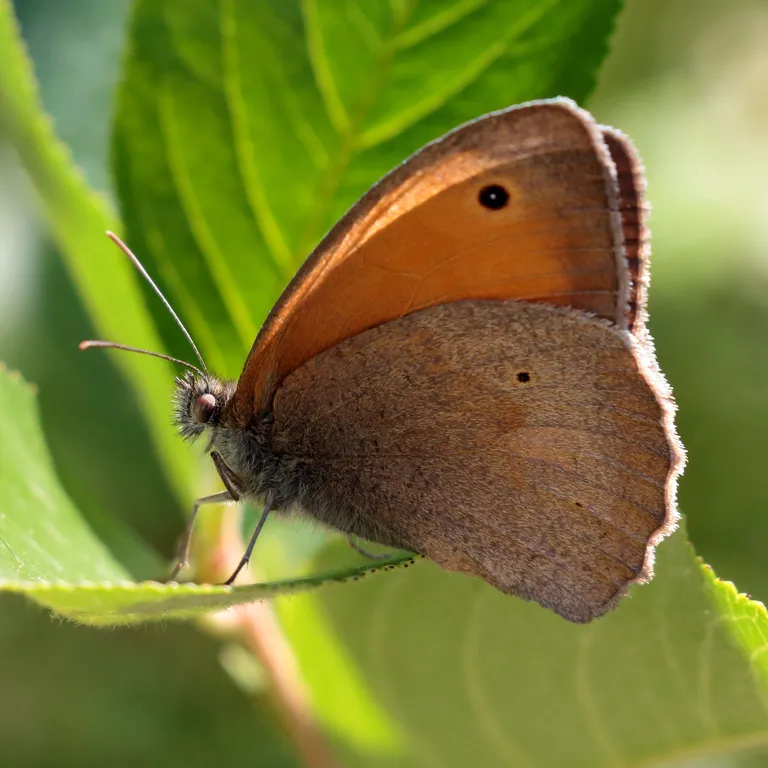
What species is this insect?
Maniola jurtina
